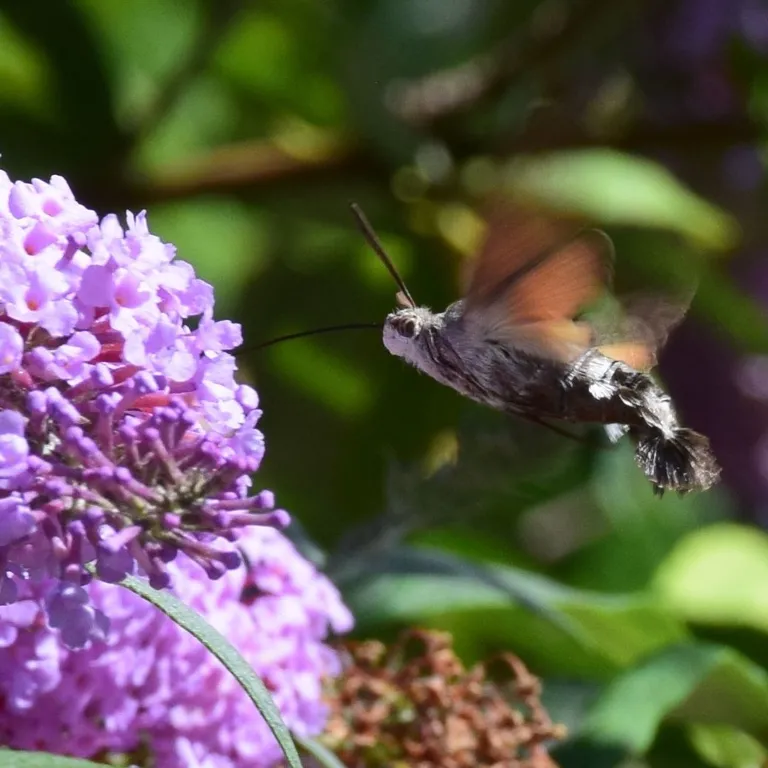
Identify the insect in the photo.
Macroglossum stellatarum
